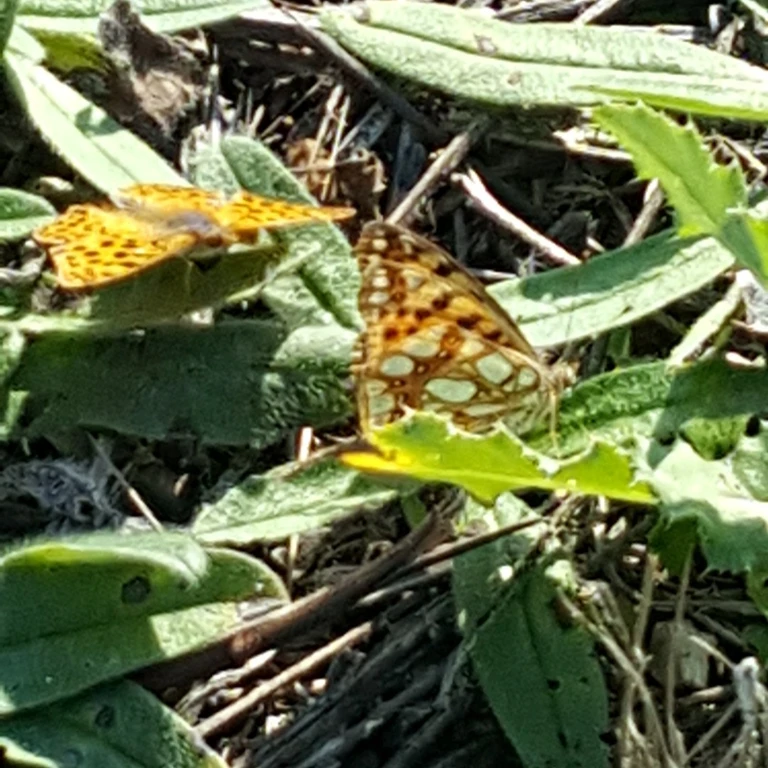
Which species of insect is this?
Issoria lathonia
